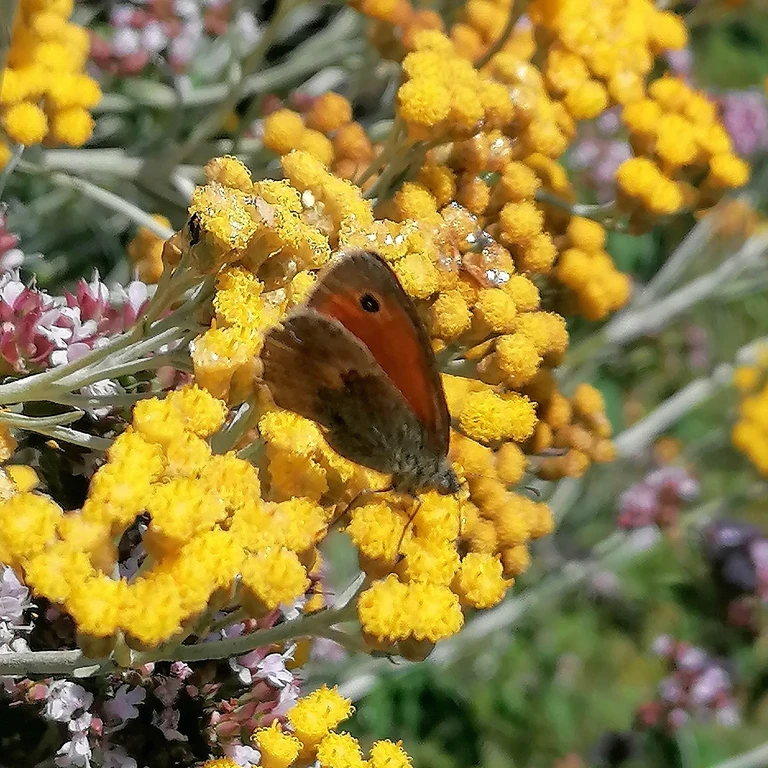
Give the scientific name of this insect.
Coenonympha pamphilus
